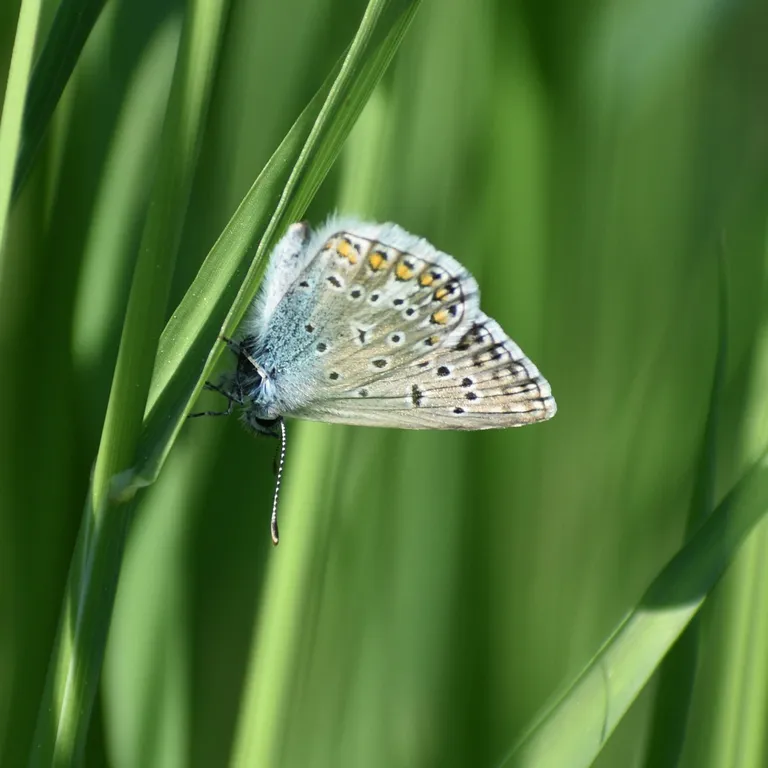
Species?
Polyommatus icarus
